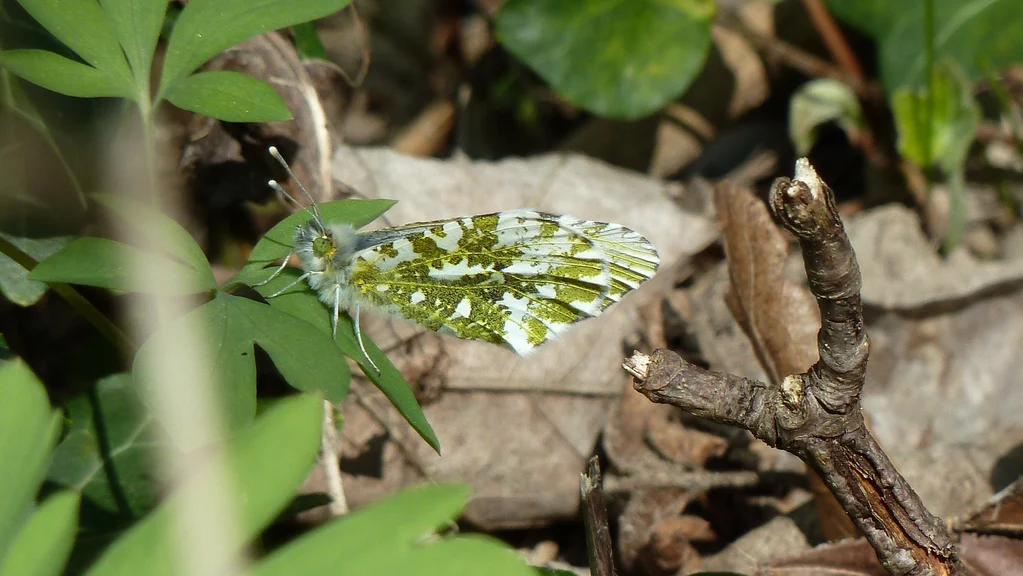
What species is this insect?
Anthocharis cardamines
